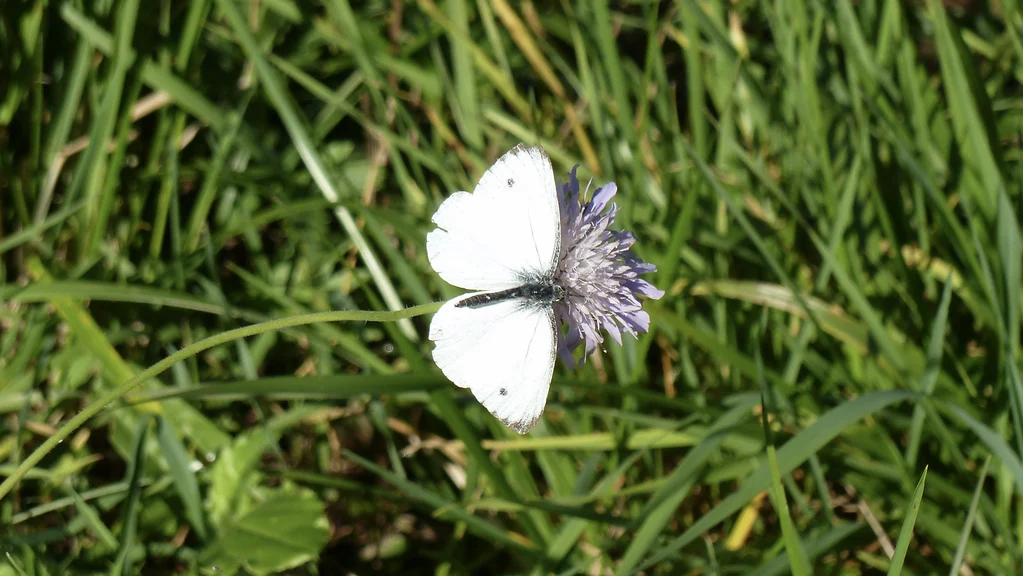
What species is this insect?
Pieris napi
